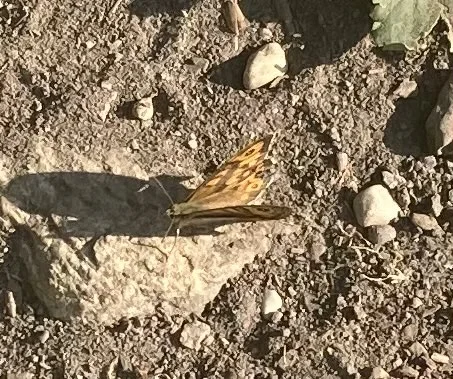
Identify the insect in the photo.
Lasiommata megera (also Pararge megera)
